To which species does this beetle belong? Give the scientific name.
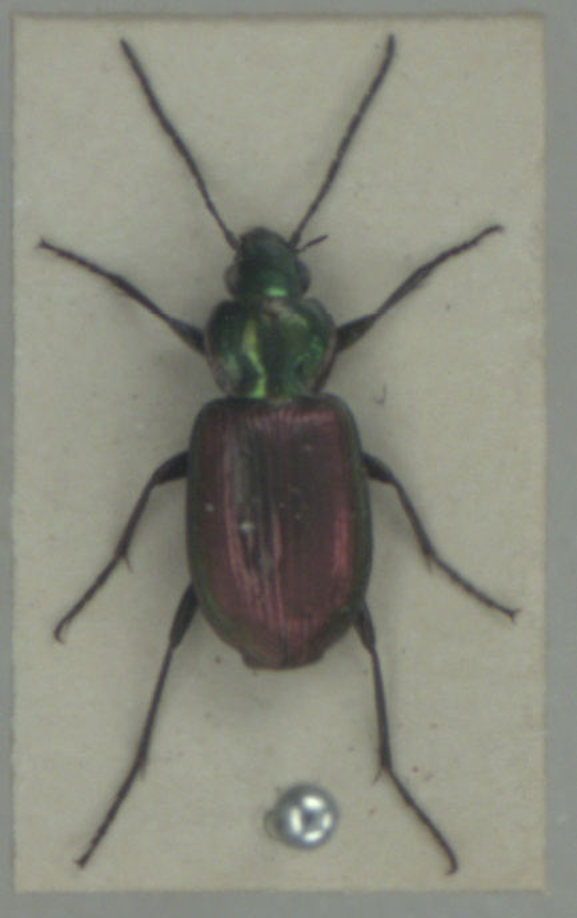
Agonum sexpunctatum
